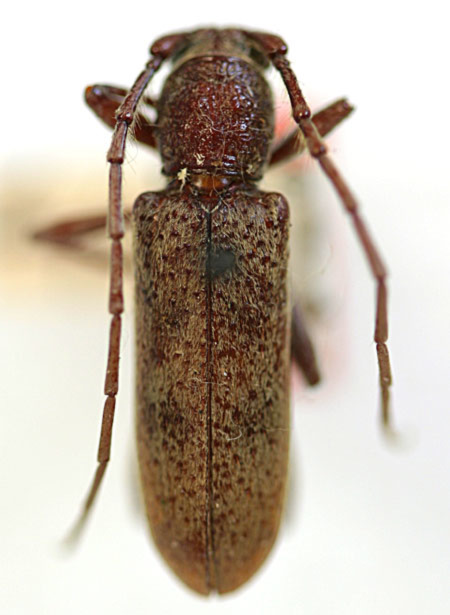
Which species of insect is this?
Brothylus gemmulatus (also Brothylus longicollis)
